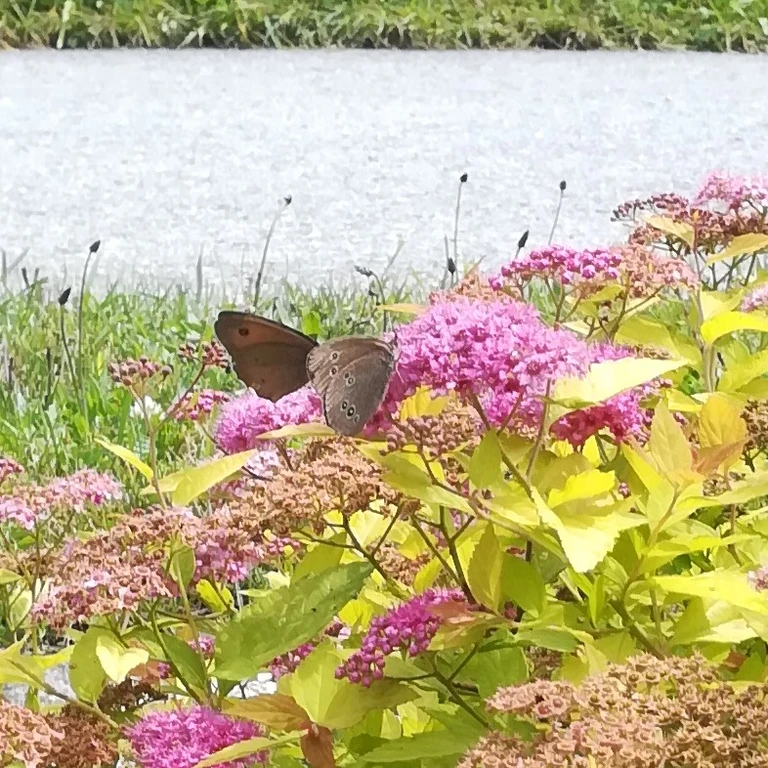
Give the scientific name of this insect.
Aphantopus hyperantus
